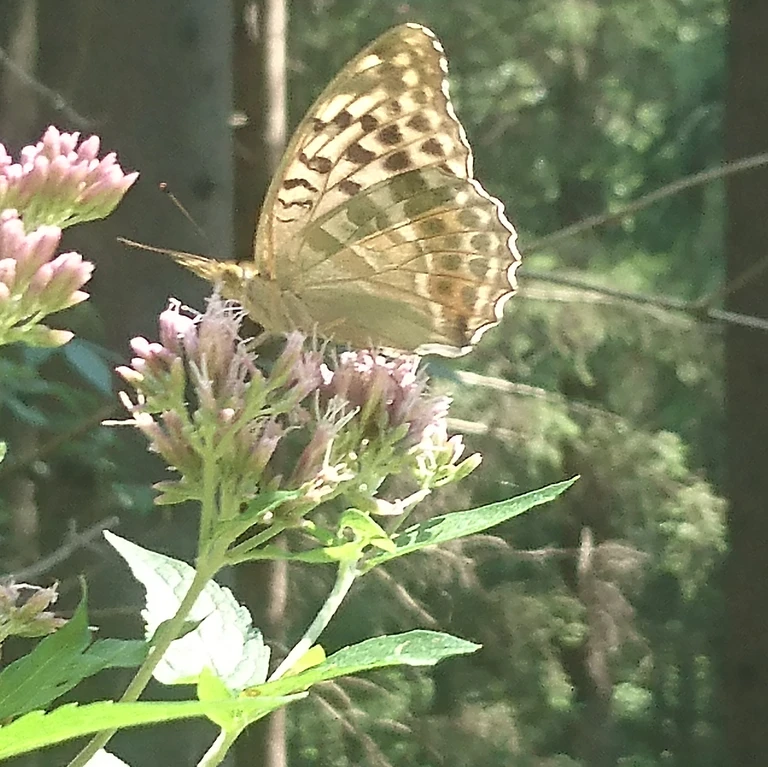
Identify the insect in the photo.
Argynnis paphia
